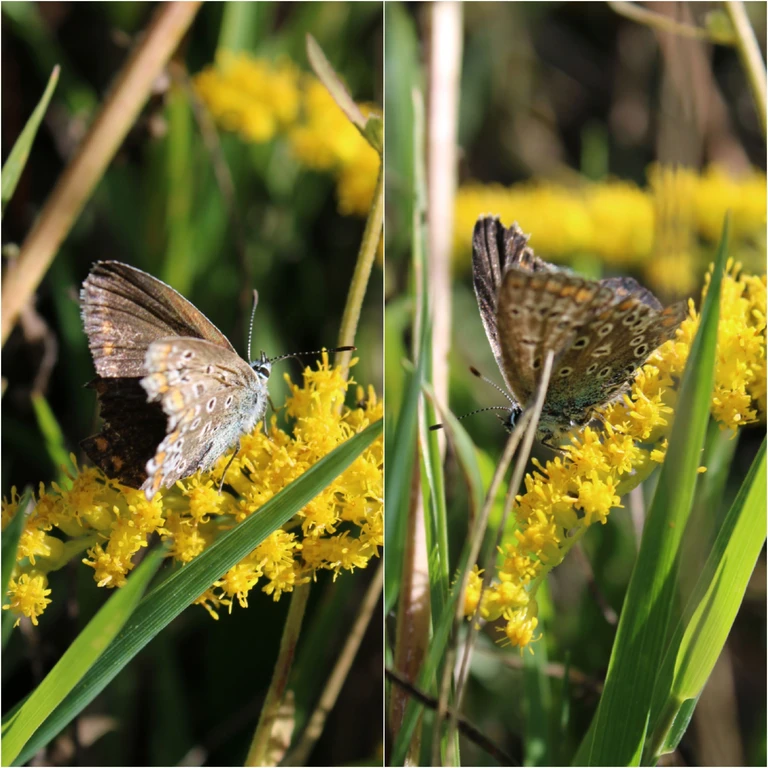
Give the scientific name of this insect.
Polyommatus icarus
